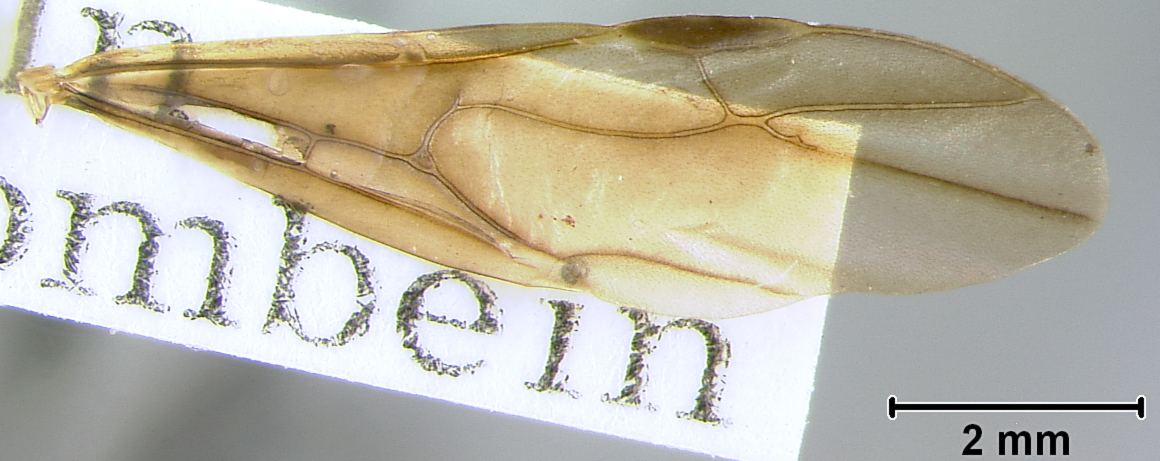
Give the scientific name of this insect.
Polyrhachis cingula
